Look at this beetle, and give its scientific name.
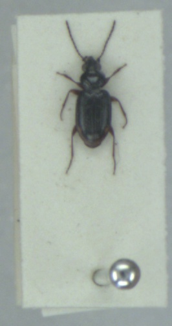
Bembidion lunulatum
